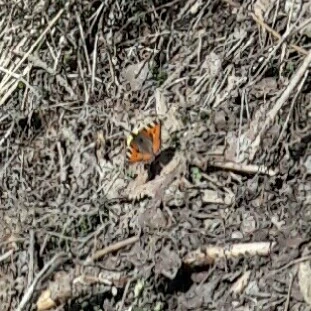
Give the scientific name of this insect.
Aglais urticae
